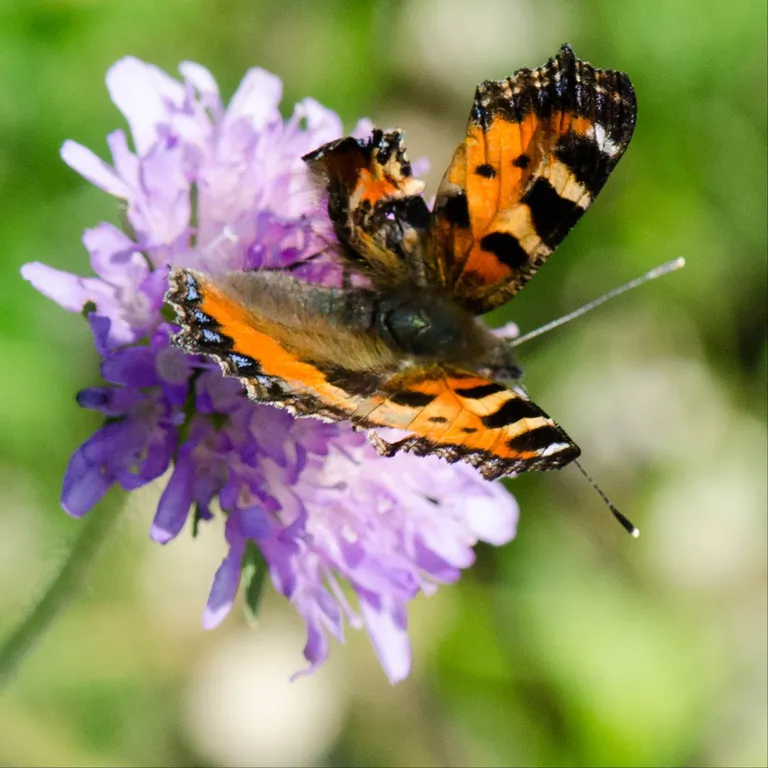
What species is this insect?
Aglais urticae
